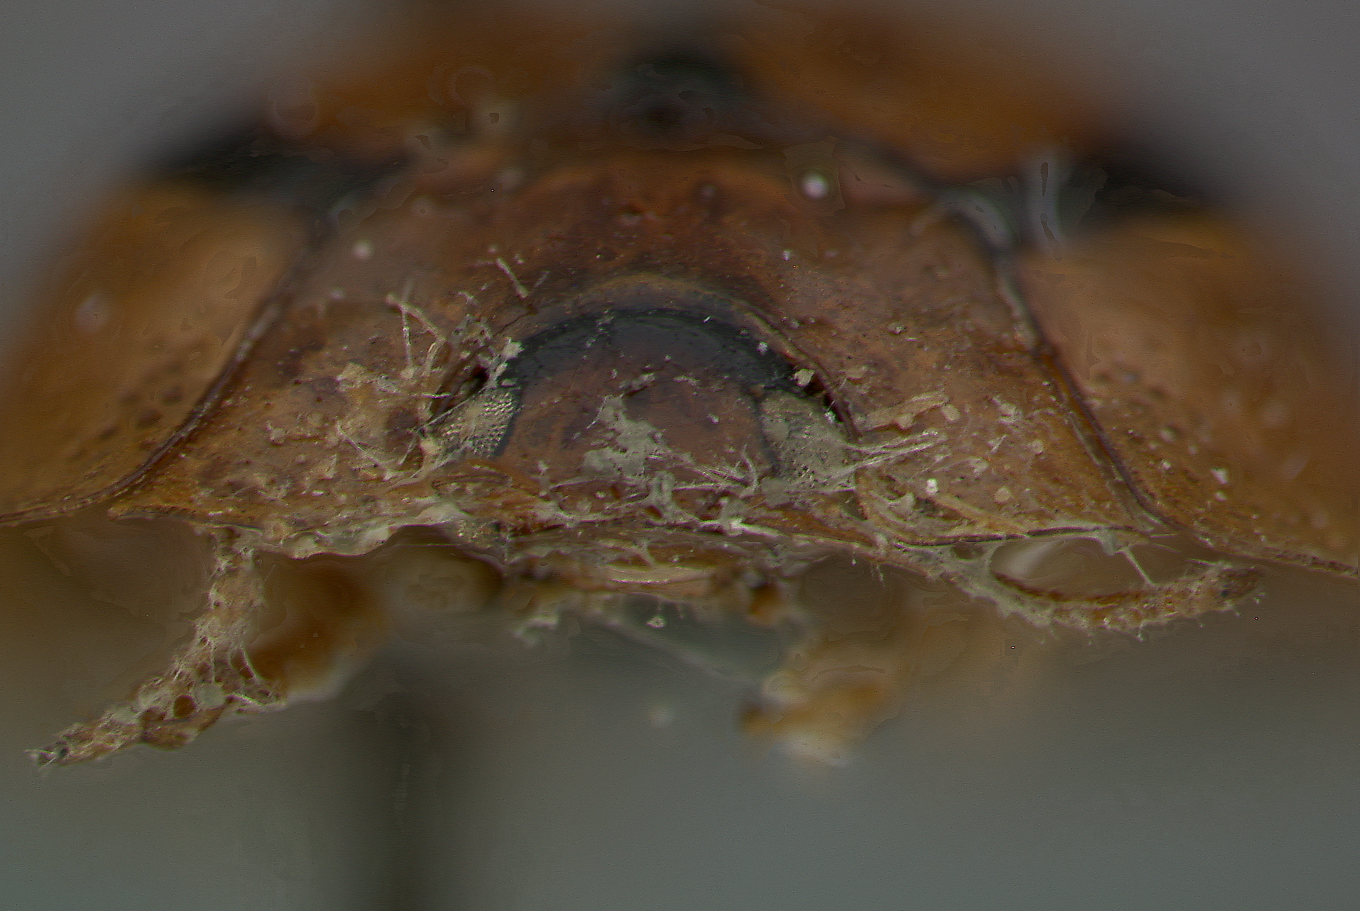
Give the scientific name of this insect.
Hispostoma bivittatum
